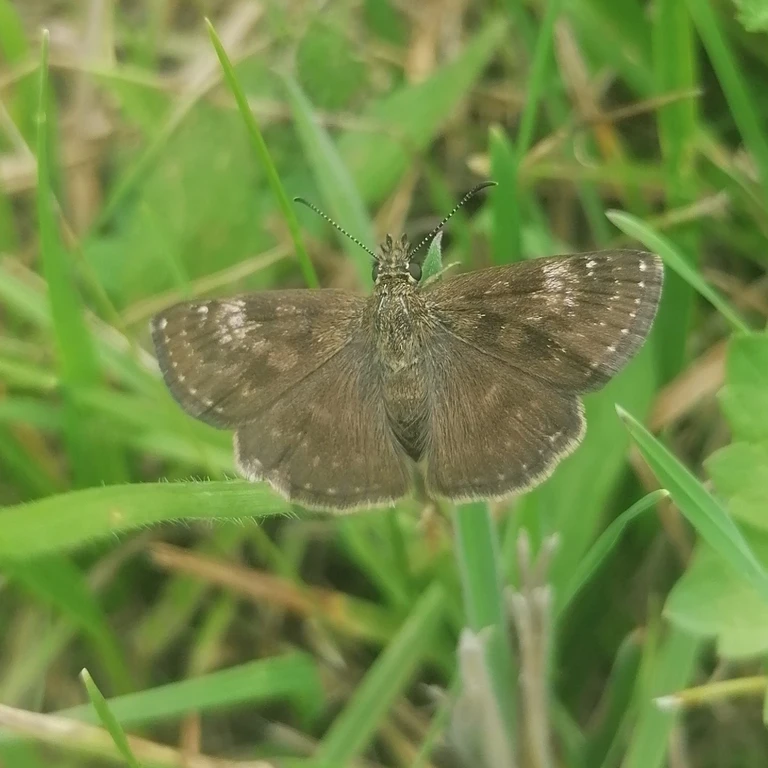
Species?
Erynnis tages
